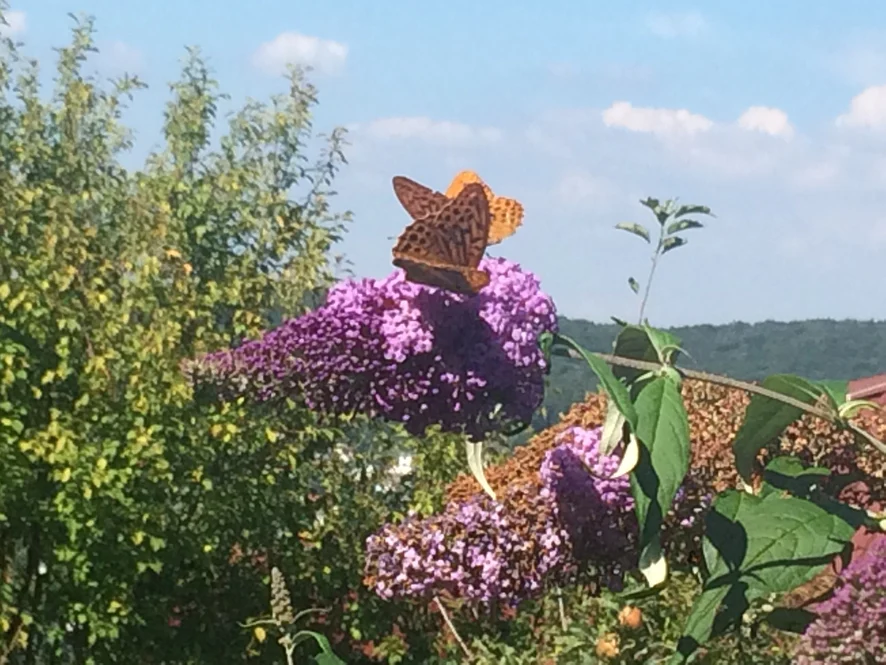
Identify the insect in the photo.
Argynnis paphia
